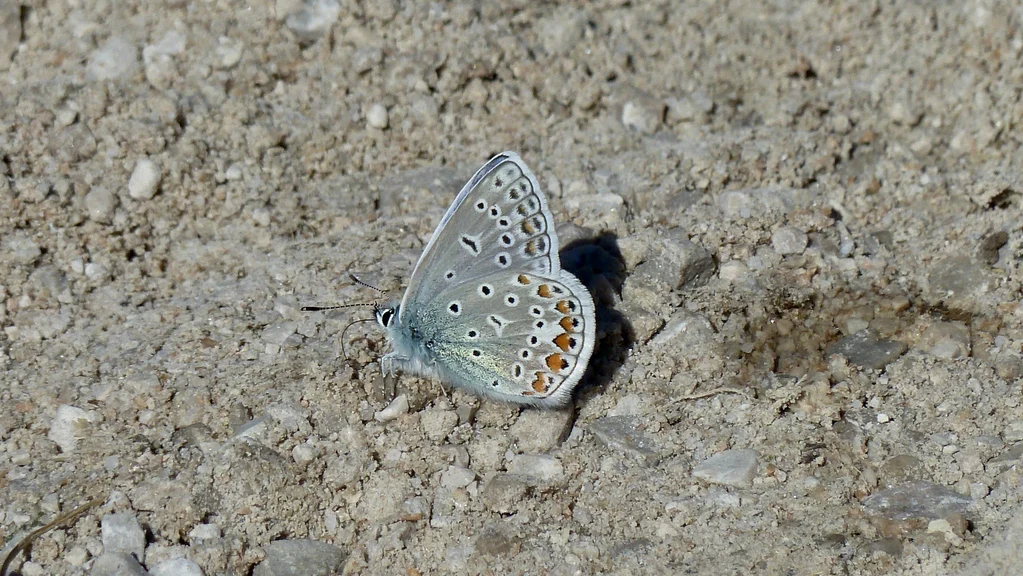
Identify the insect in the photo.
Polyommatus icarus
